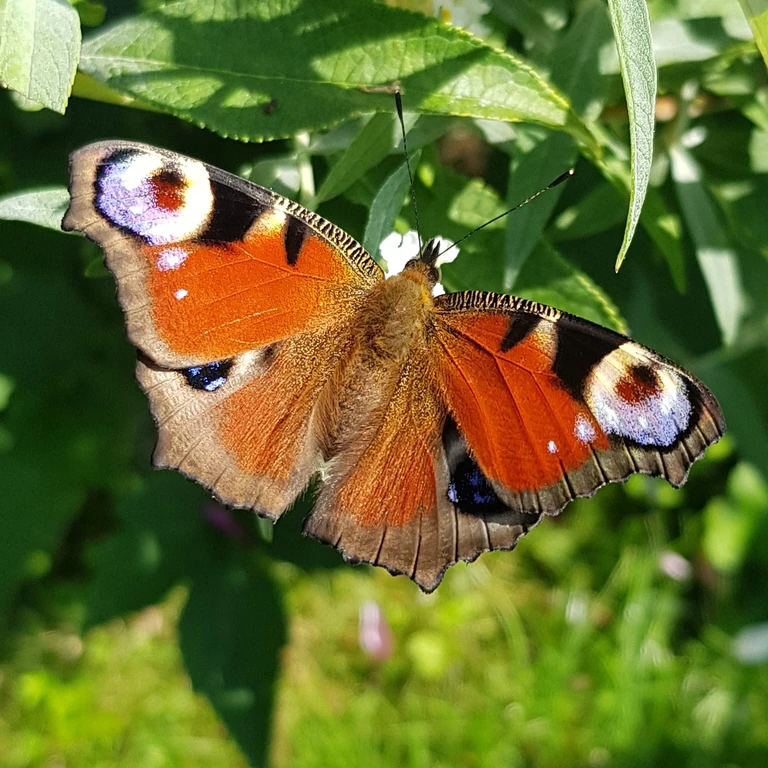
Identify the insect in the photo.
Aglais io
